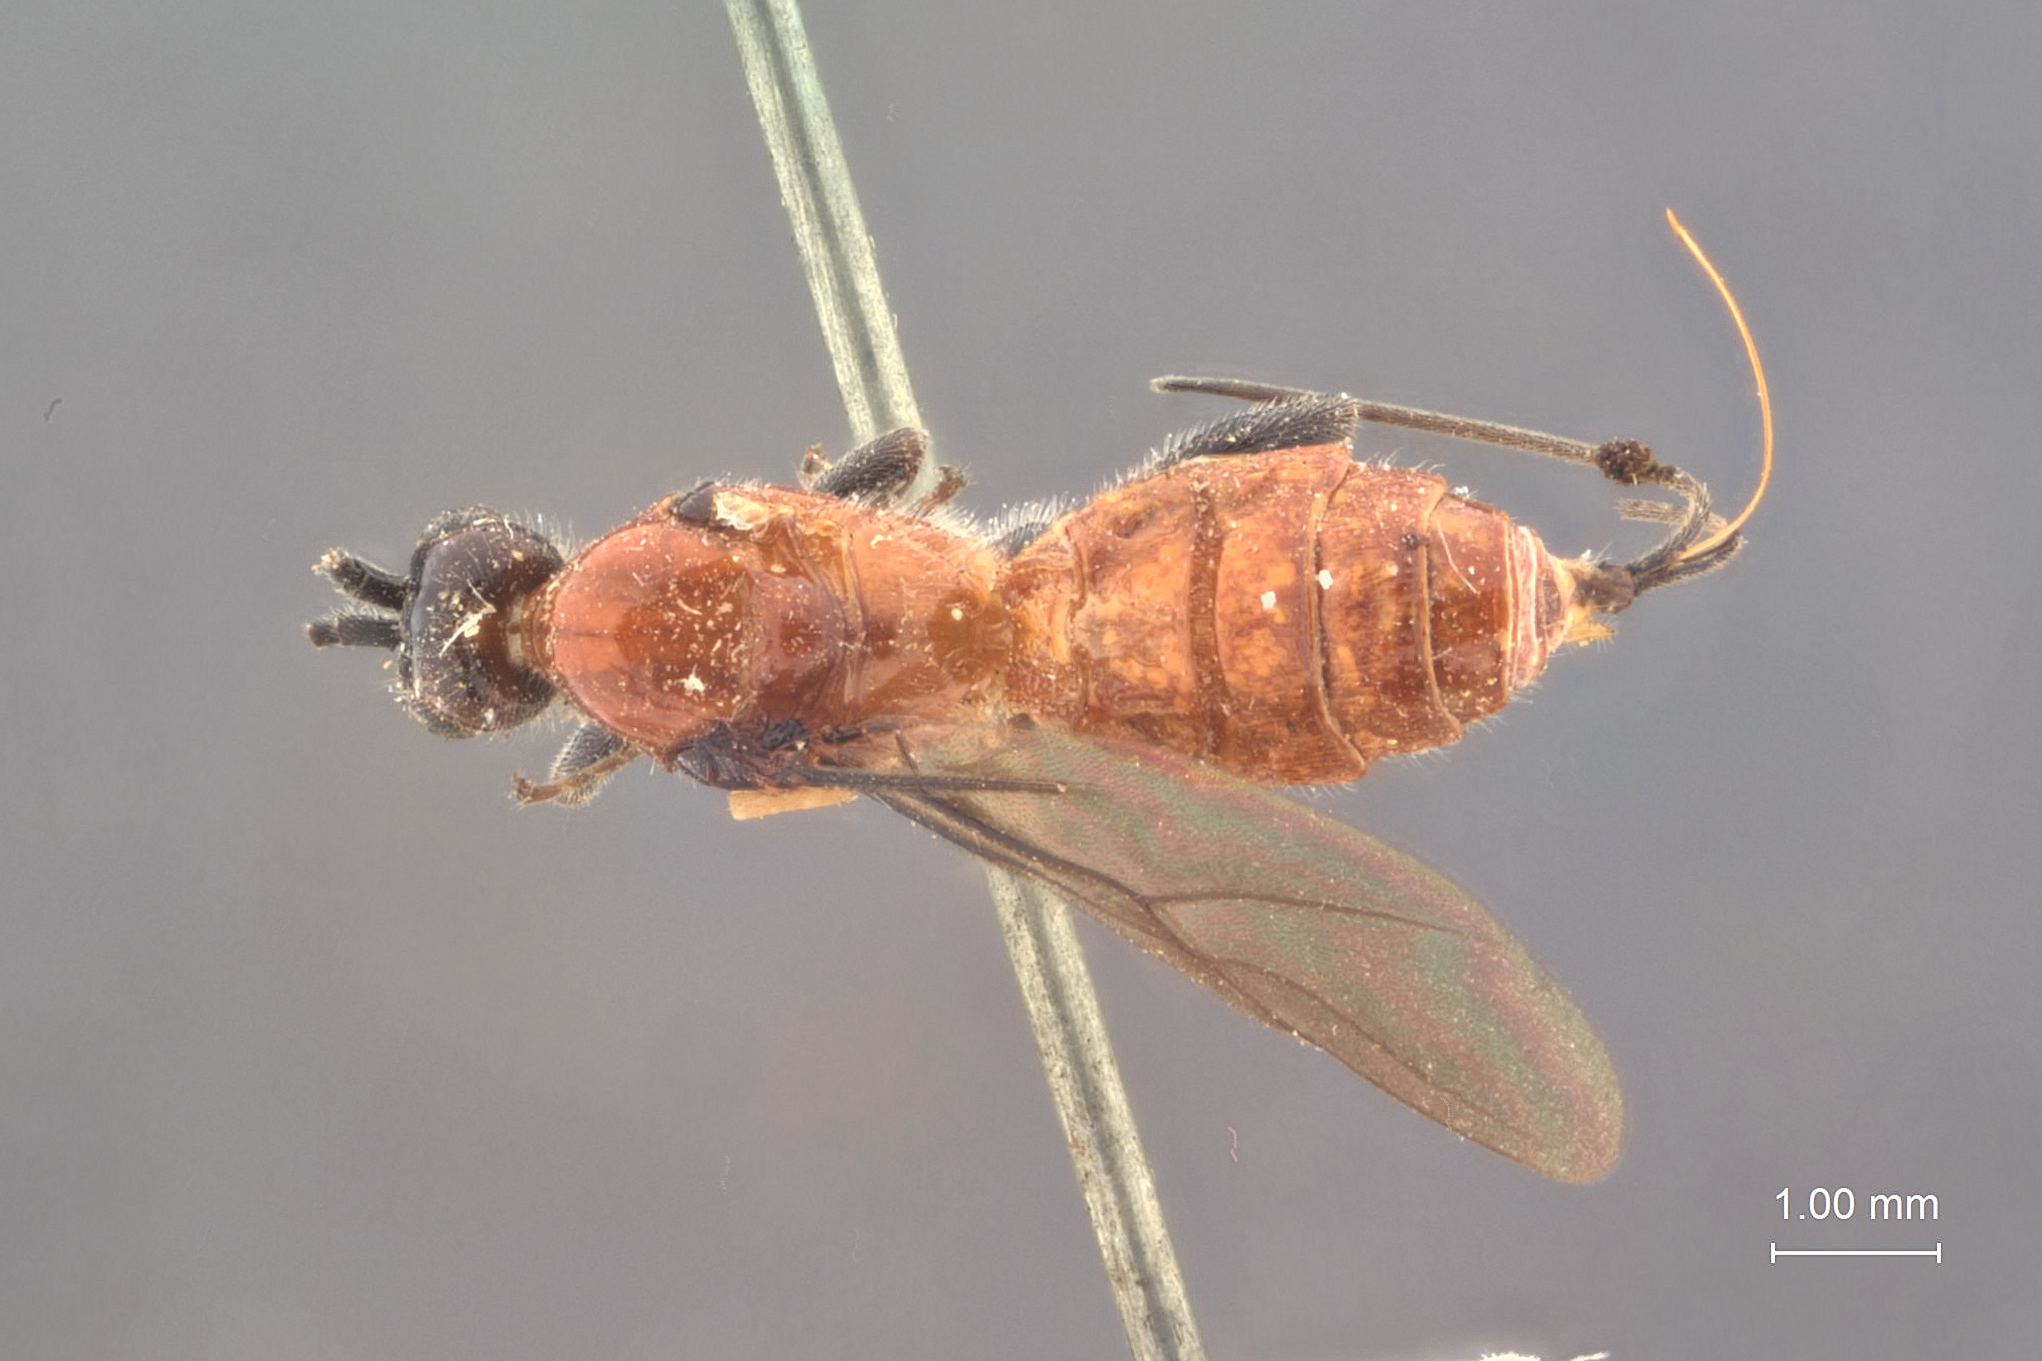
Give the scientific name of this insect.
Atanycolus malii
